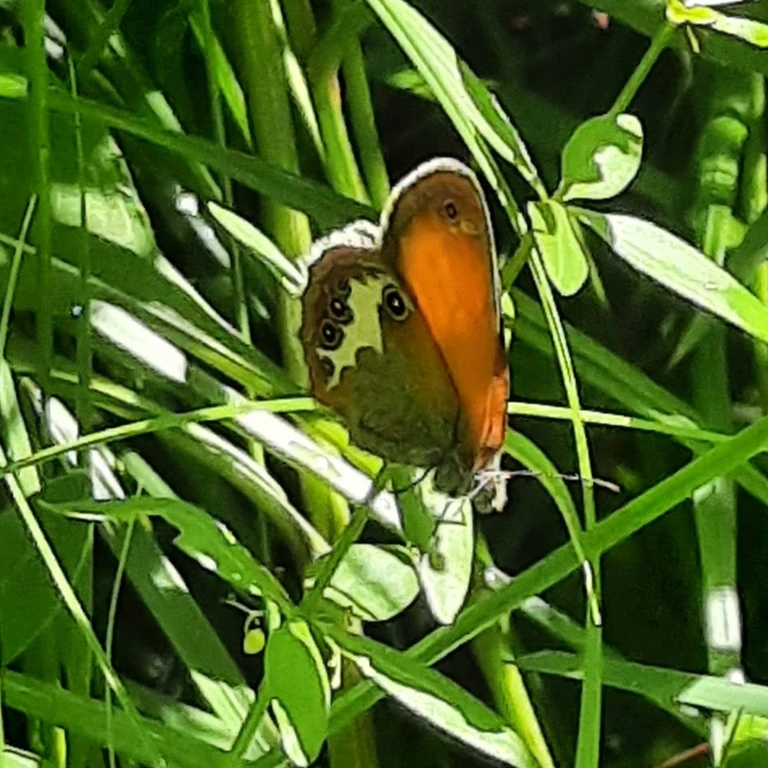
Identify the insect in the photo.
Coenonympha arcania
